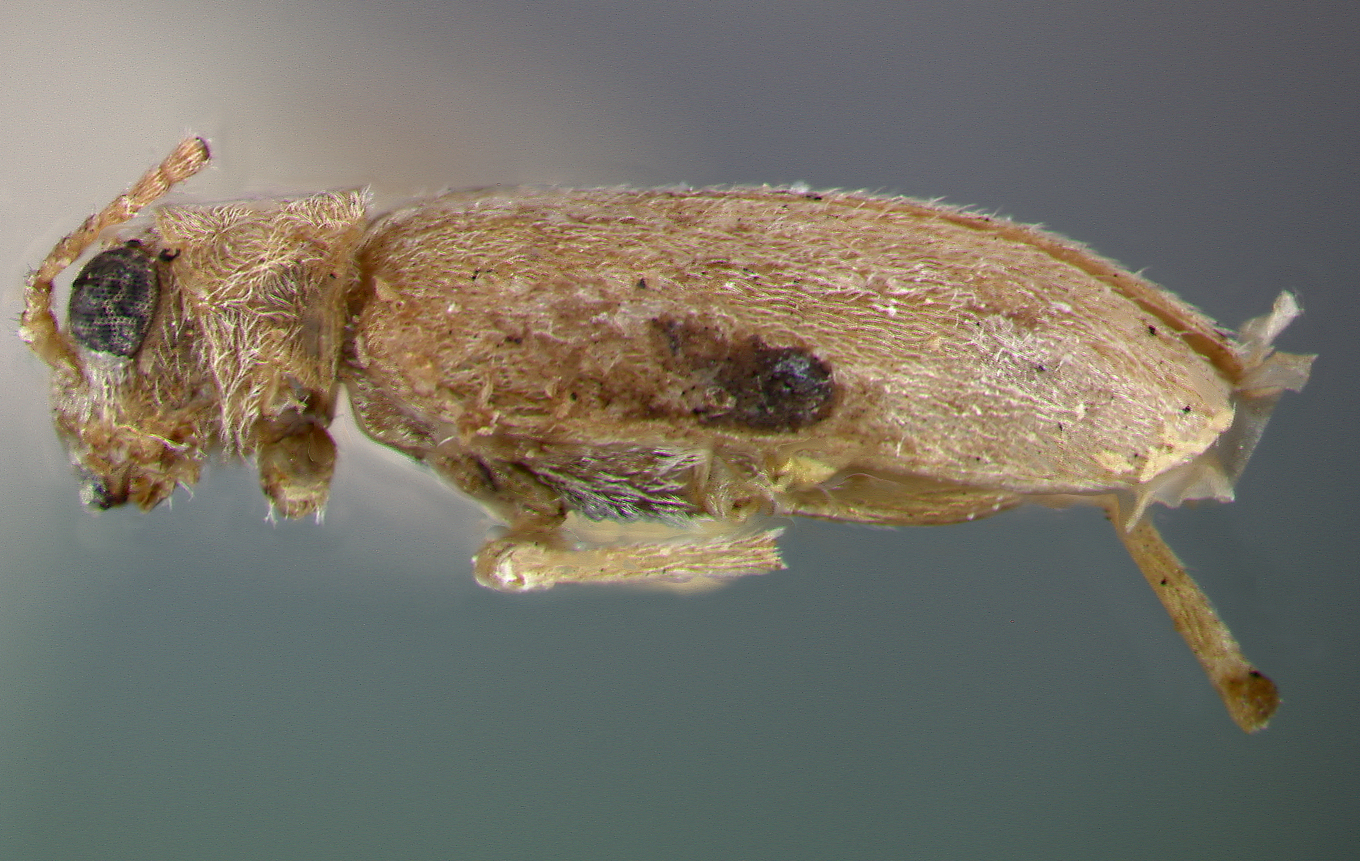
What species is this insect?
Monoxia minuta
